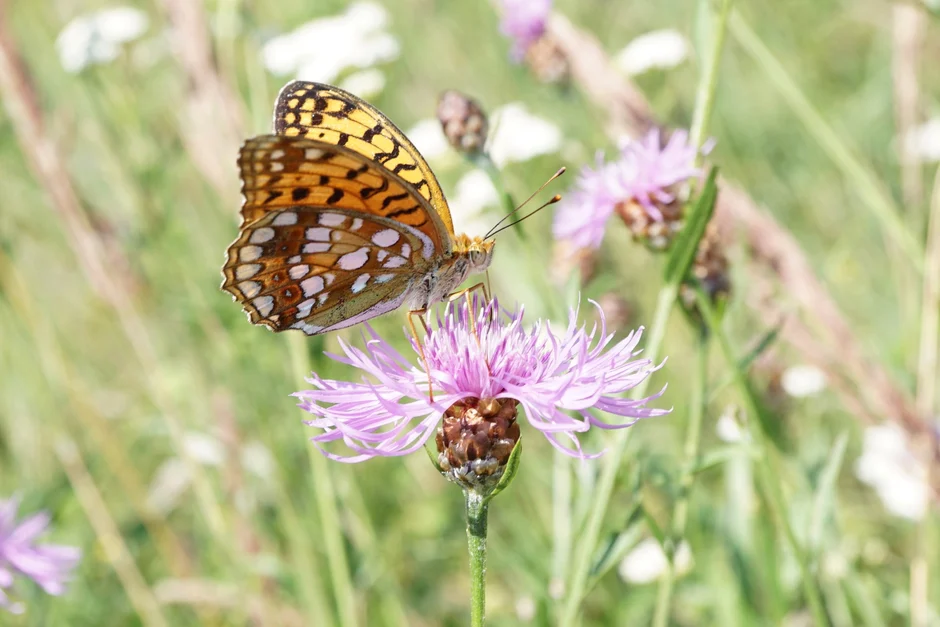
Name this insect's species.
Fabriciana adippe
